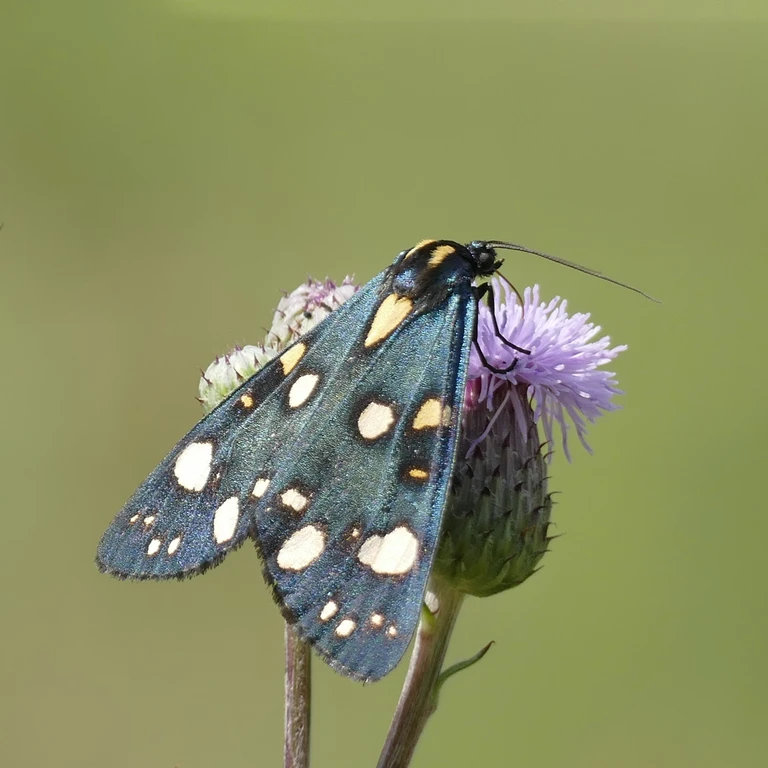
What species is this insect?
Callimorpha dominula
